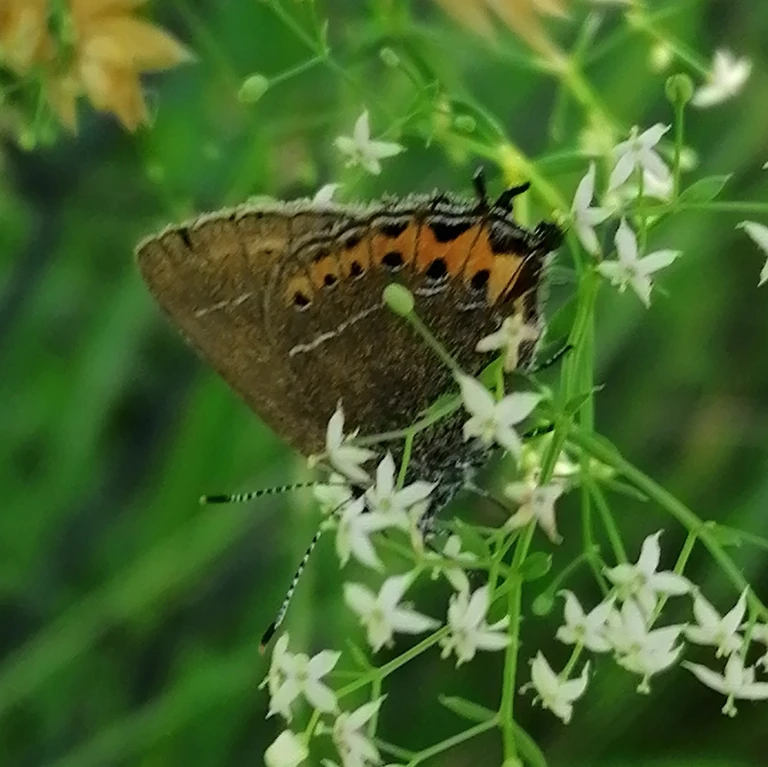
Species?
Satyrium pruni (also Fixsenia pruni)
